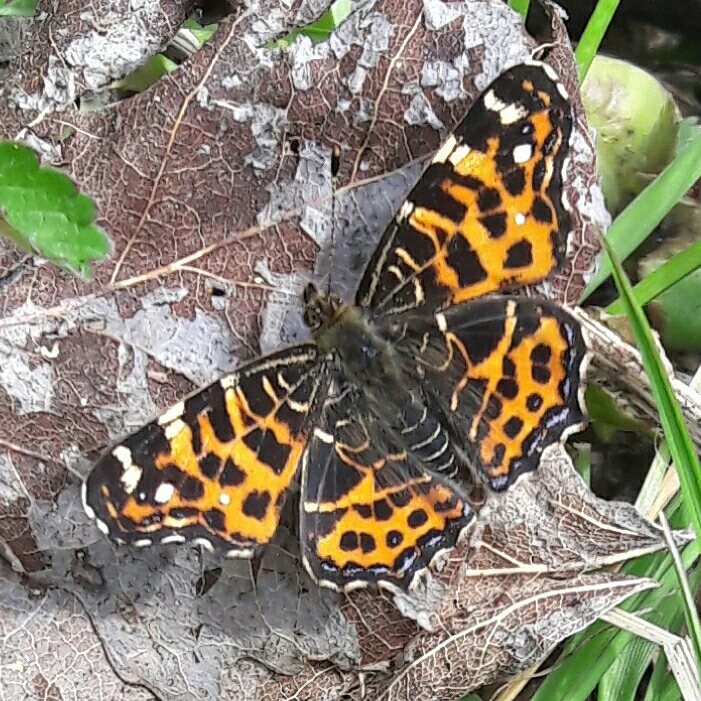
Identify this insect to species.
Araschnia levana
